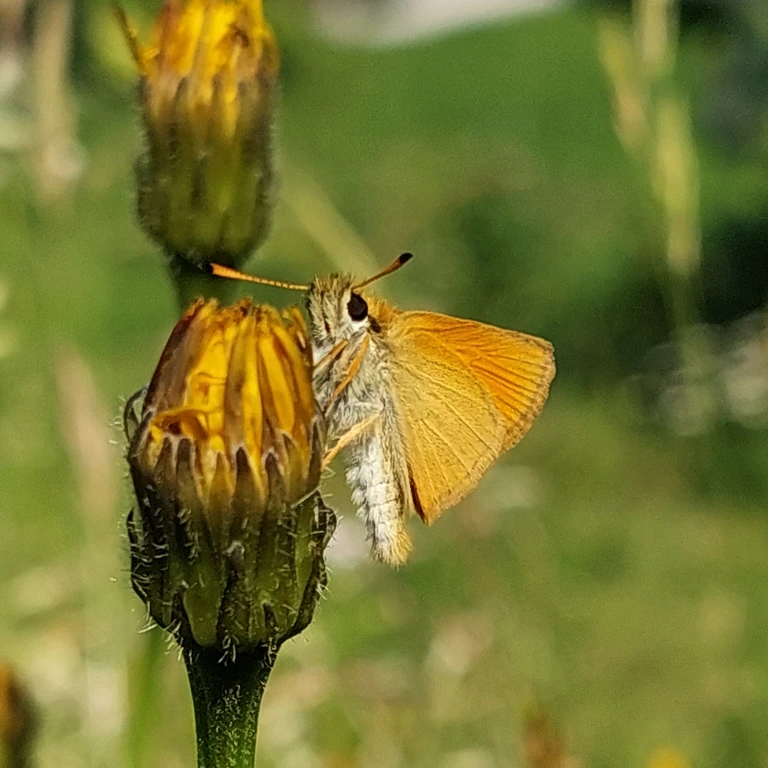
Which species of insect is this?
Thymelicus lineola
